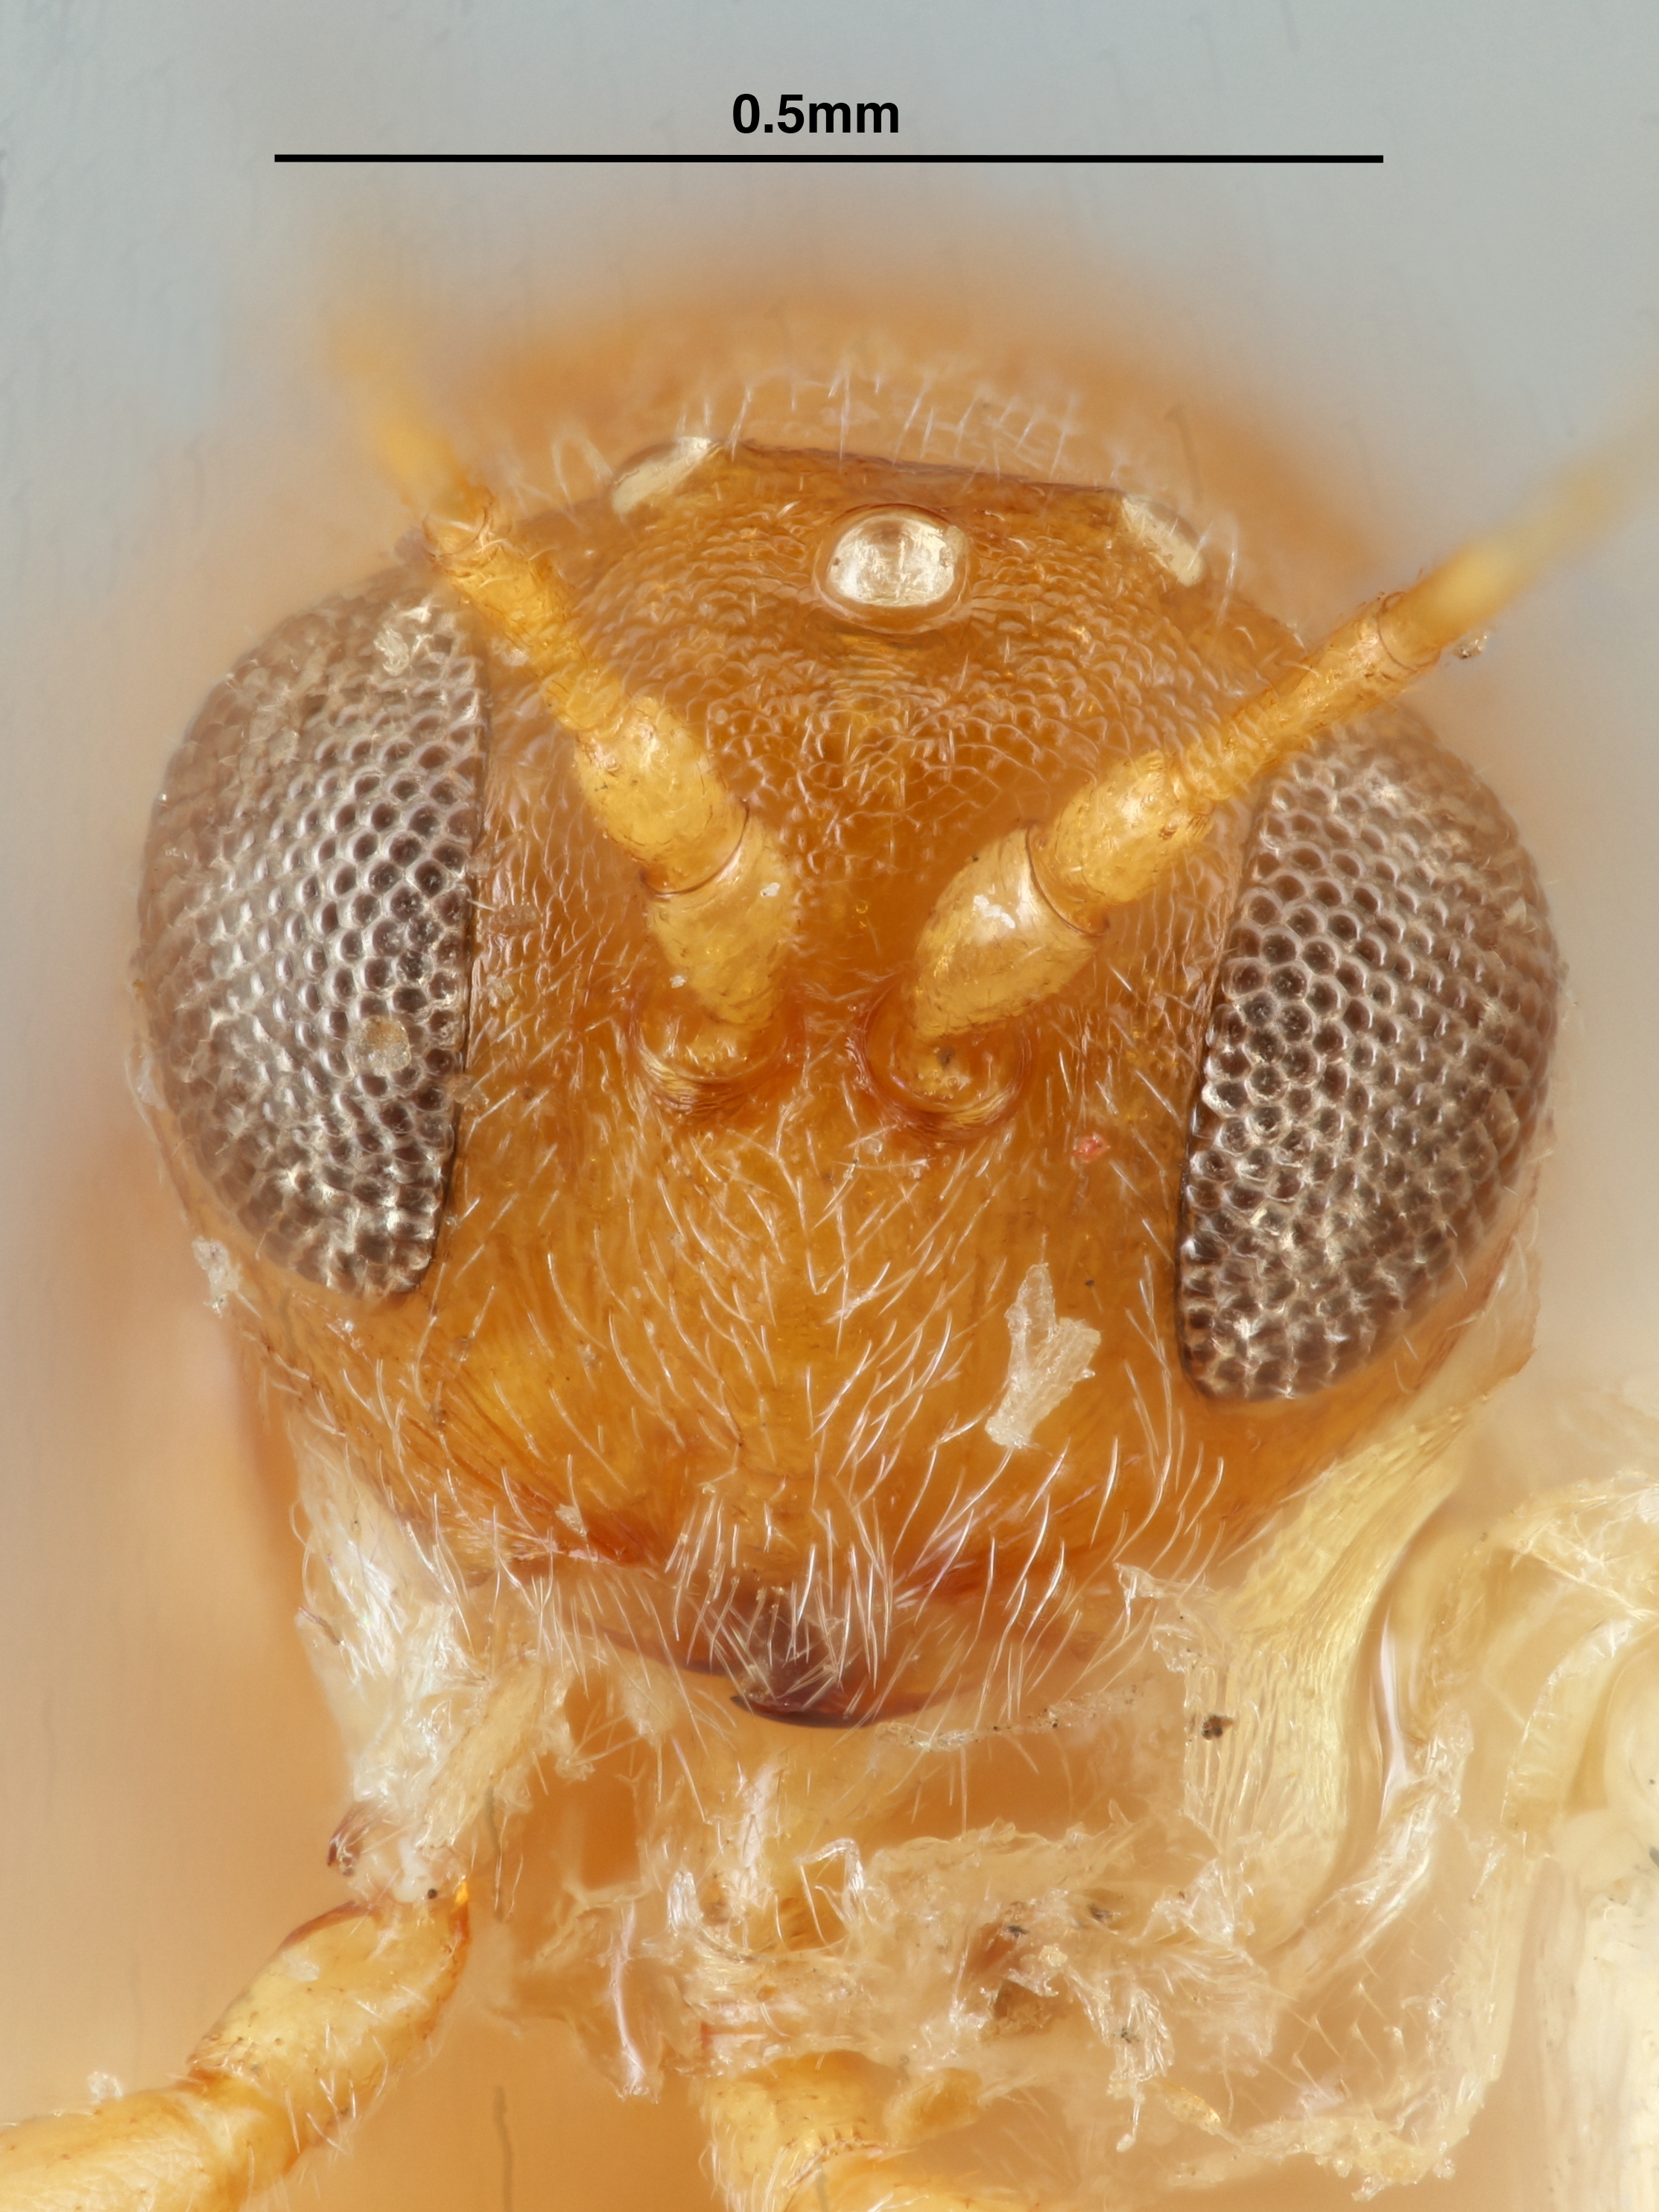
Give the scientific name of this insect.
Andricus multicostatus
